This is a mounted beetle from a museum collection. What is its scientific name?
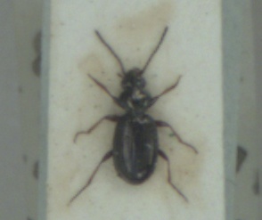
Bembidion lampros
